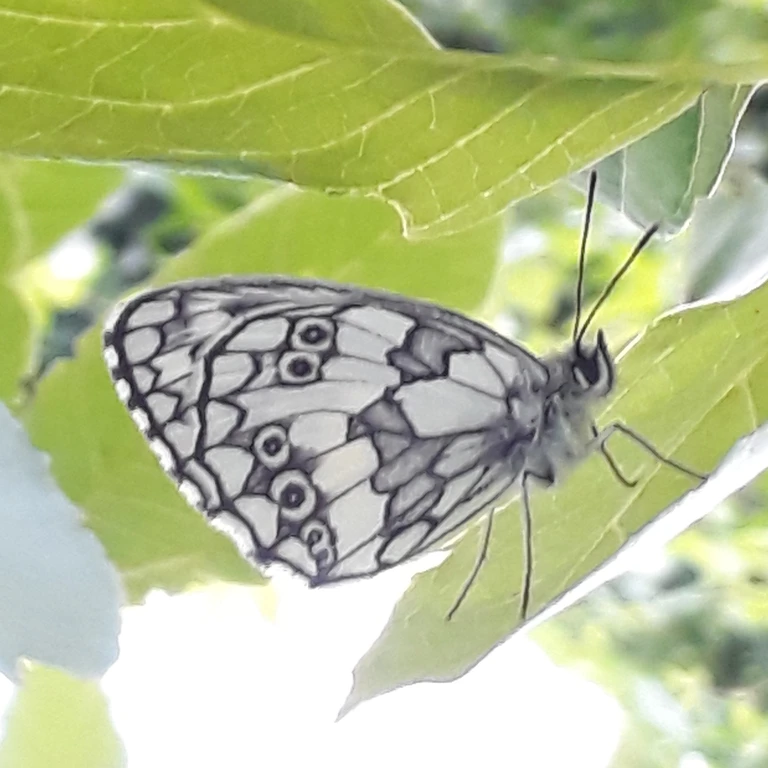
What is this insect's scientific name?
Melanargia galathea
